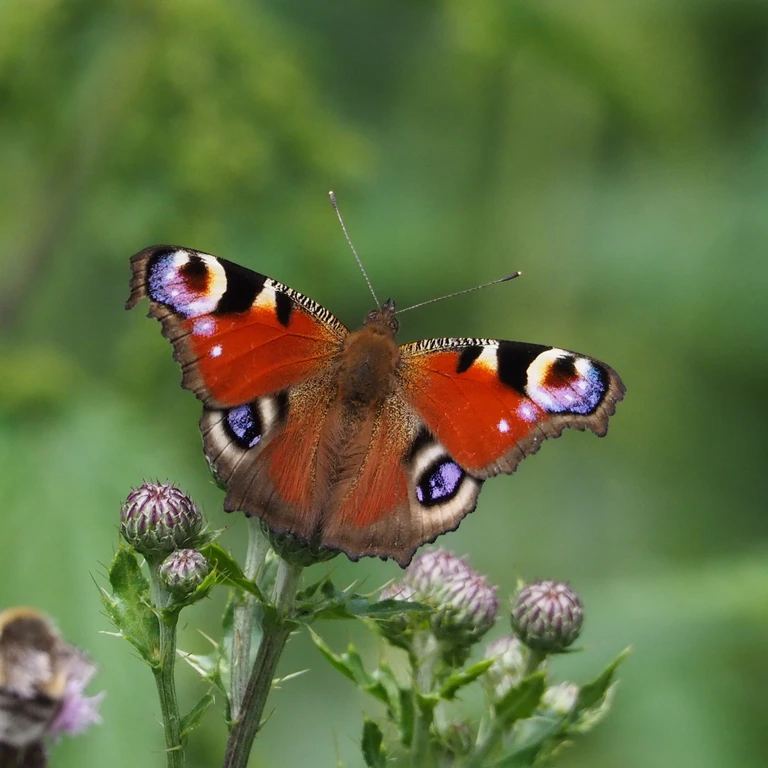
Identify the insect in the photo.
Aglais io
